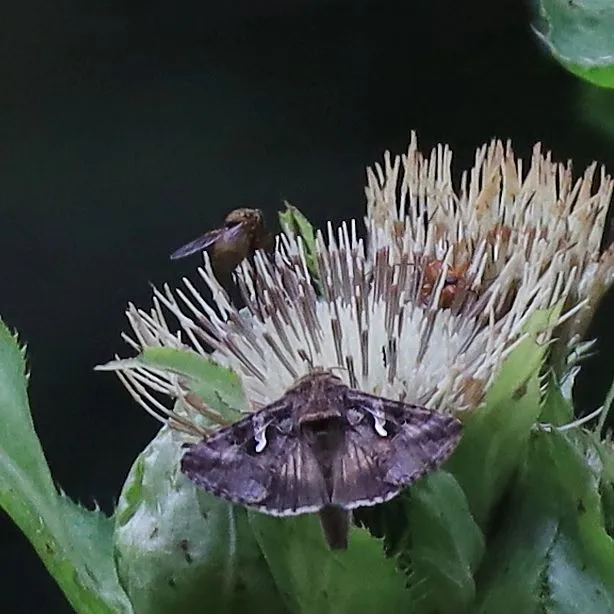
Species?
Autographa gamma
